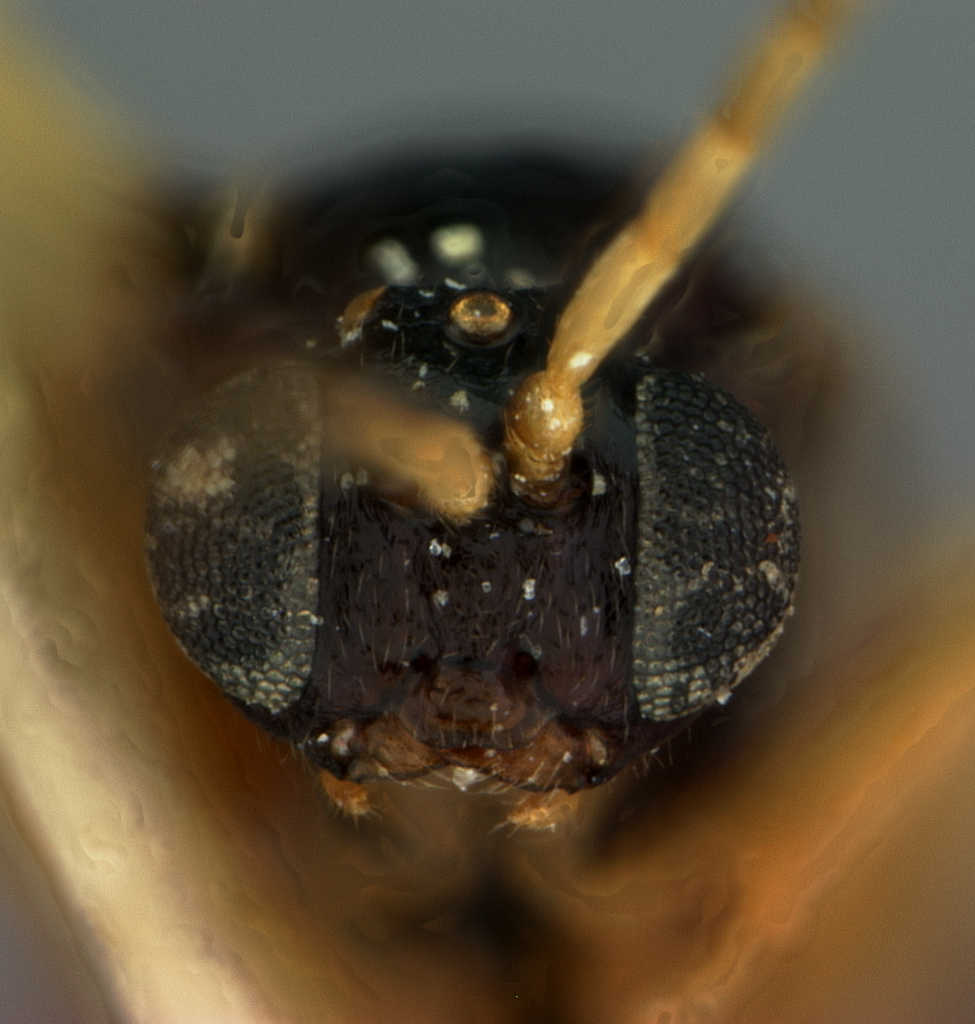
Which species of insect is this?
Spathegaster quercus
